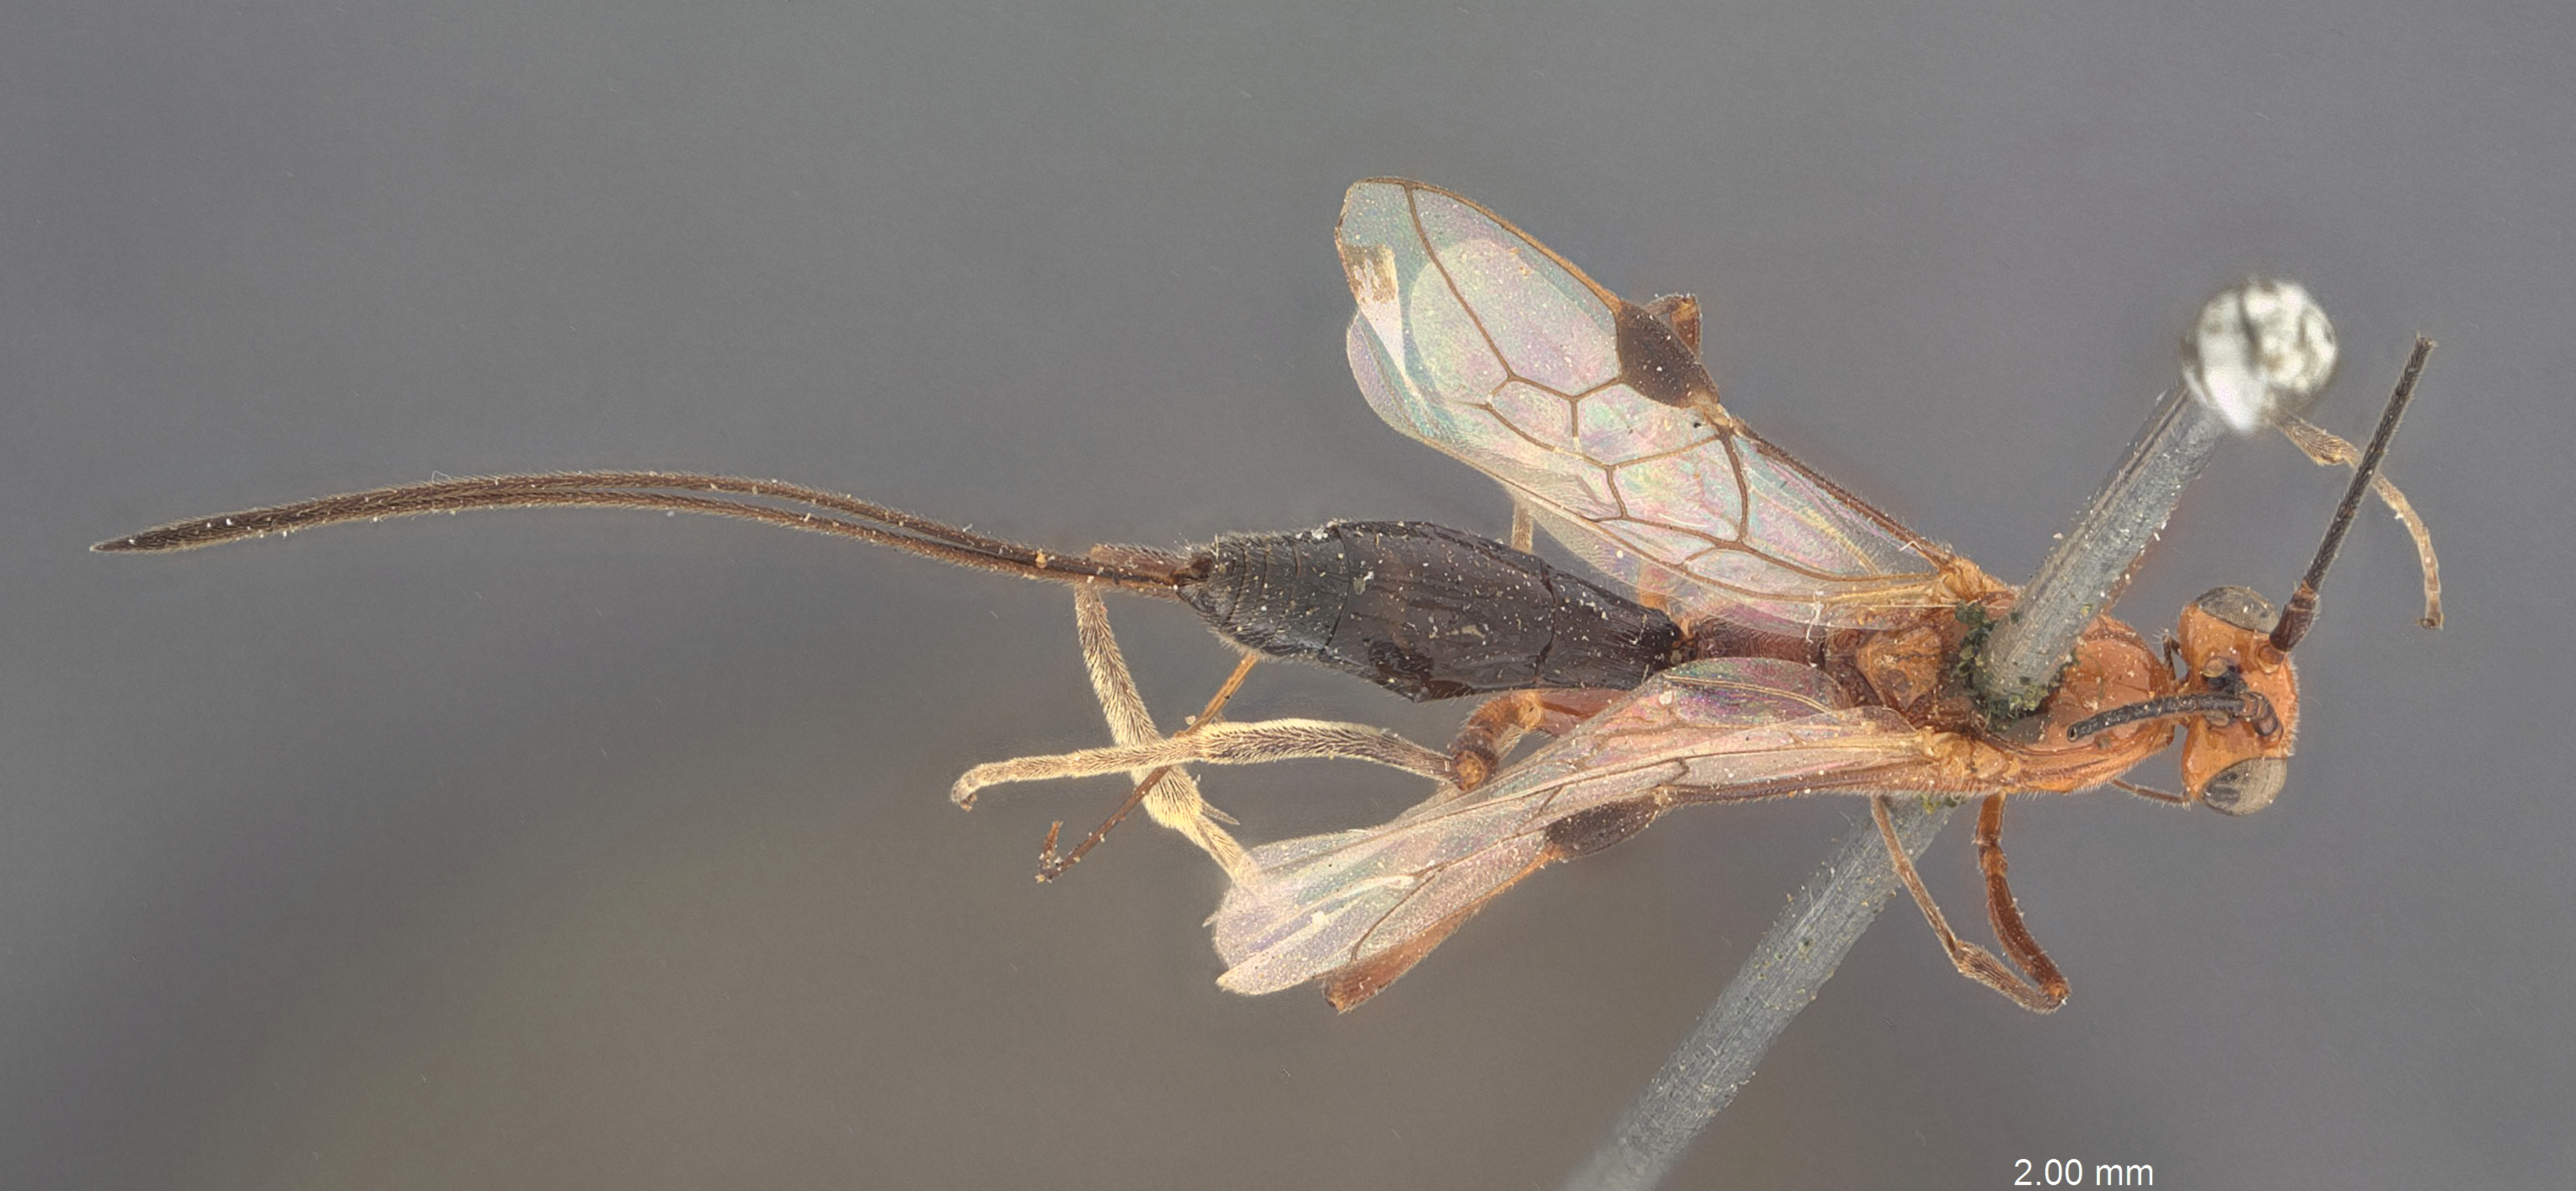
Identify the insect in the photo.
Macrocentrus seminiger
